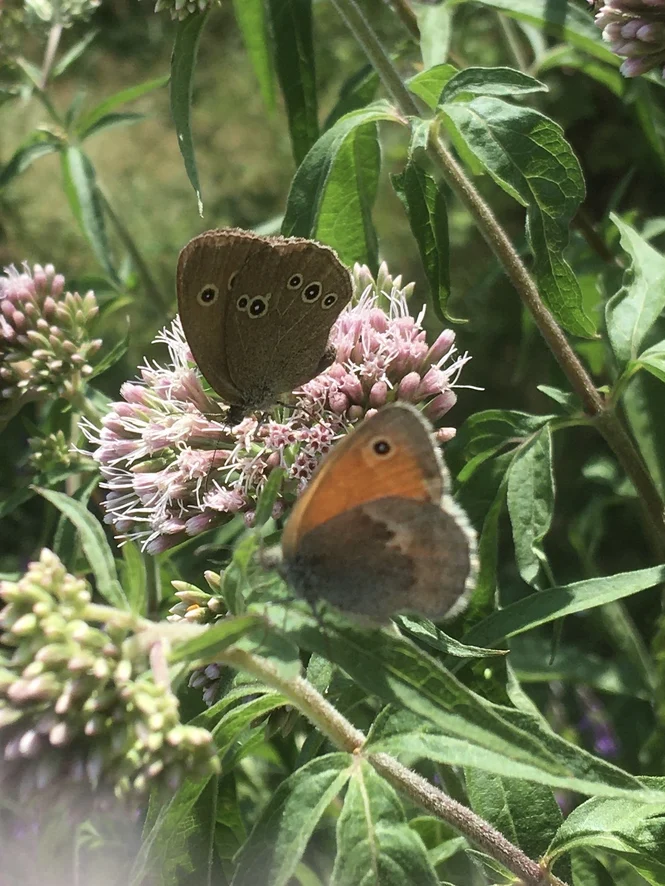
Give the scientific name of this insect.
Aphantopus hyperantus
